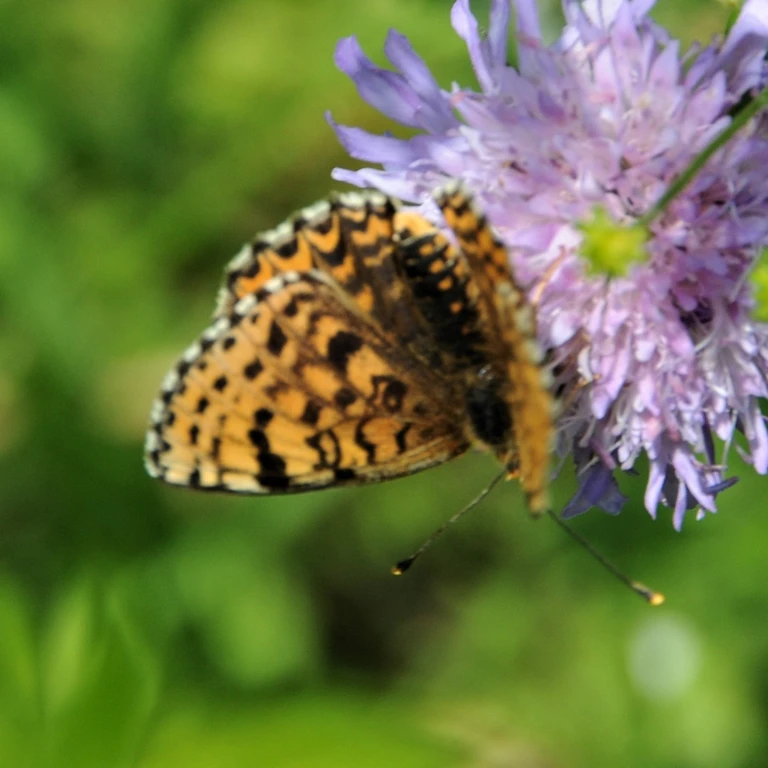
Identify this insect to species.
Melitaea didyma
